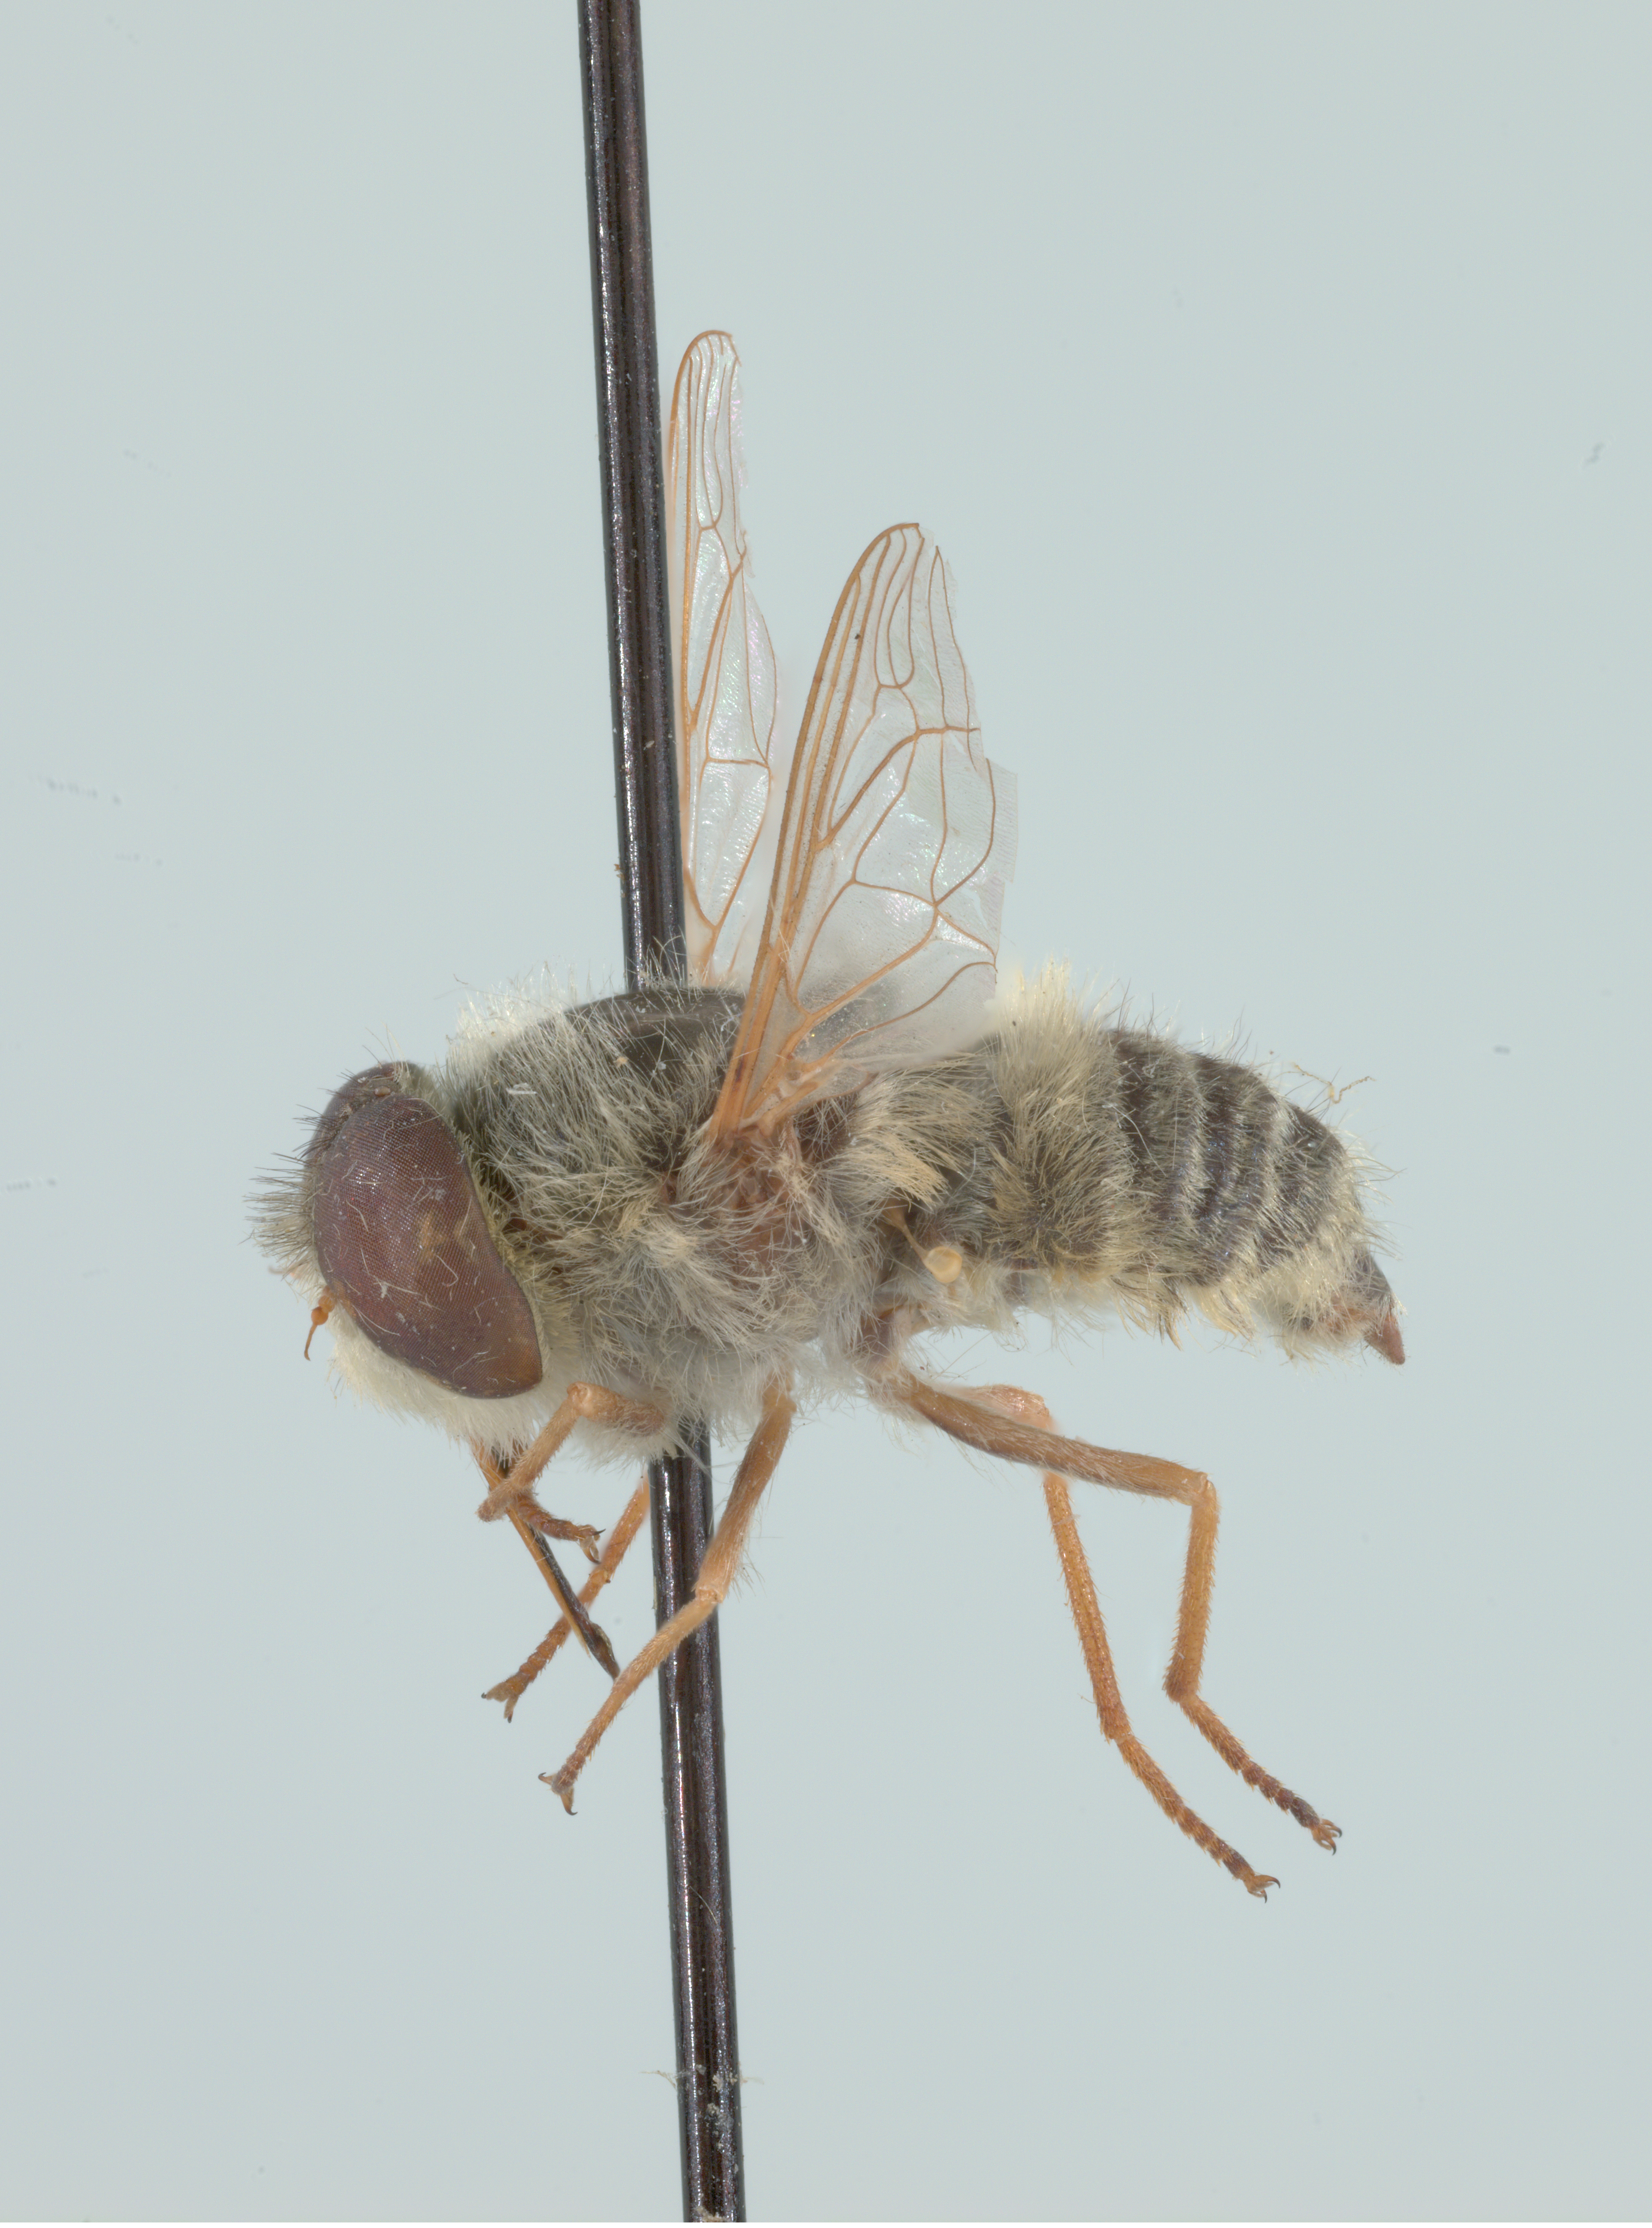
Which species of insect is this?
Neorhynchocephalus sackenii
